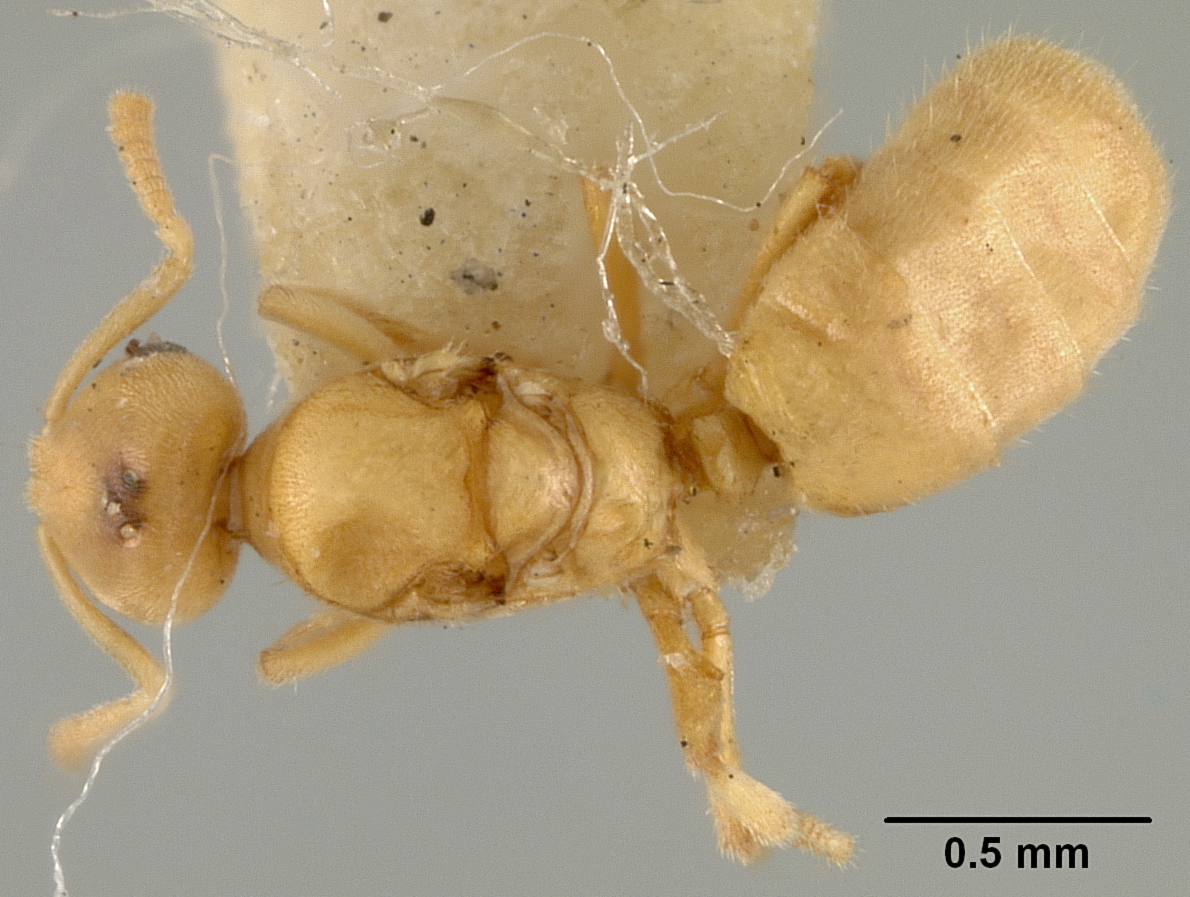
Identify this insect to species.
Acropyga wheeleri
